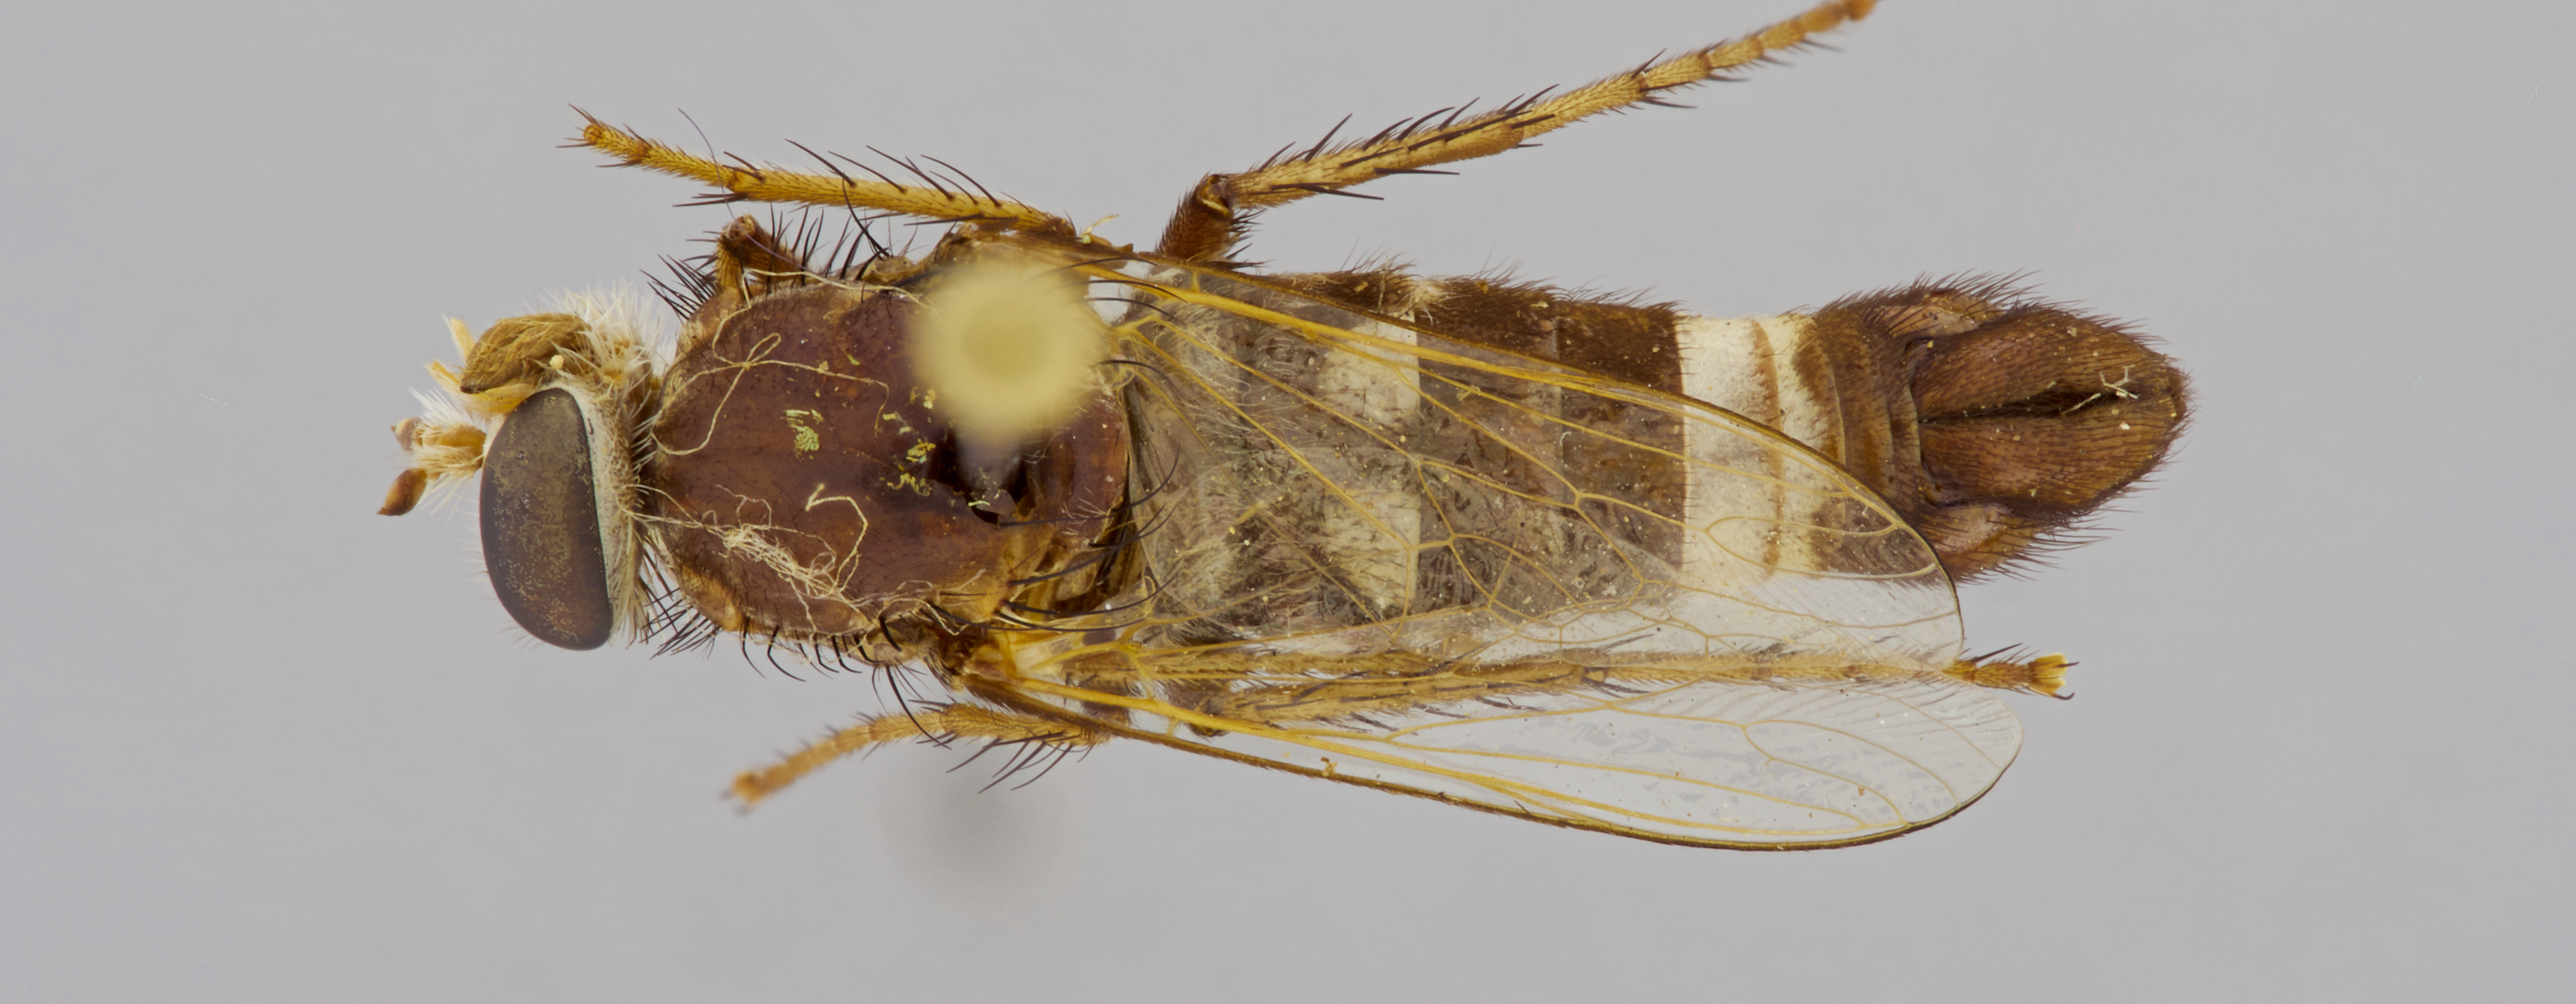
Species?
Apiocera monticola
